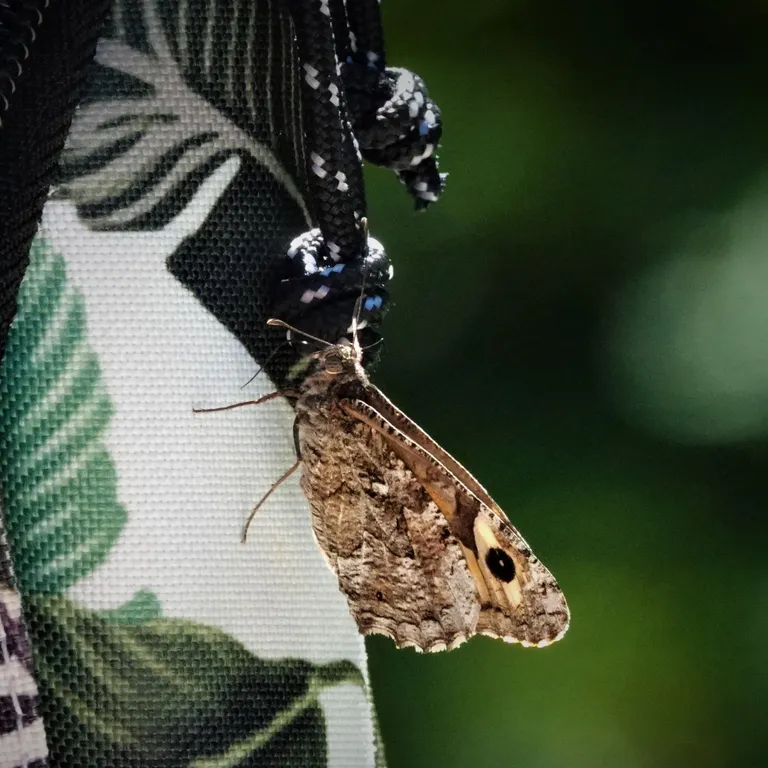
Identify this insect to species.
Hipparchia semele
